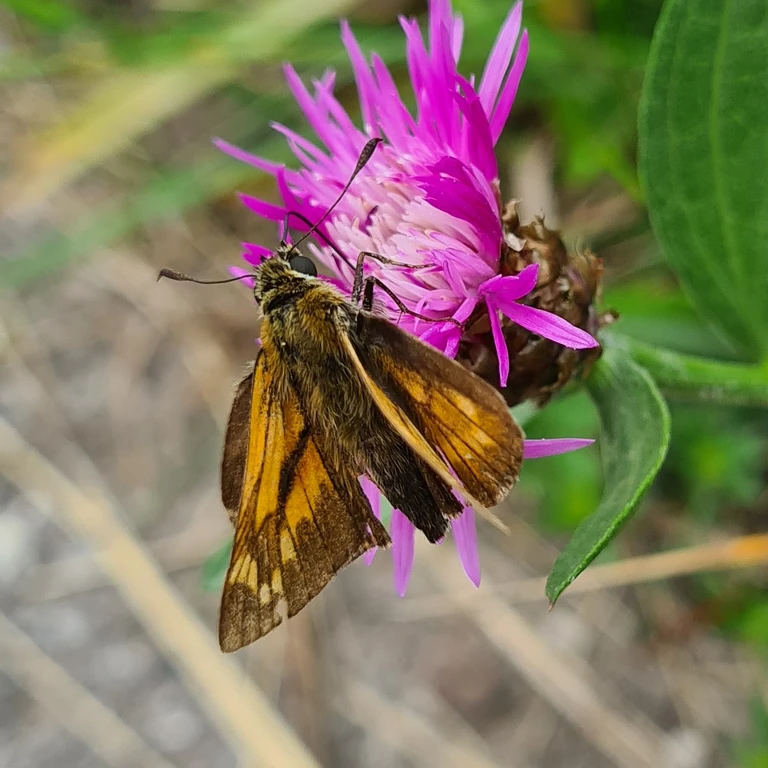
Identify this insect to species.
Ochlodes sylvanus (also Ochlodes venata)
